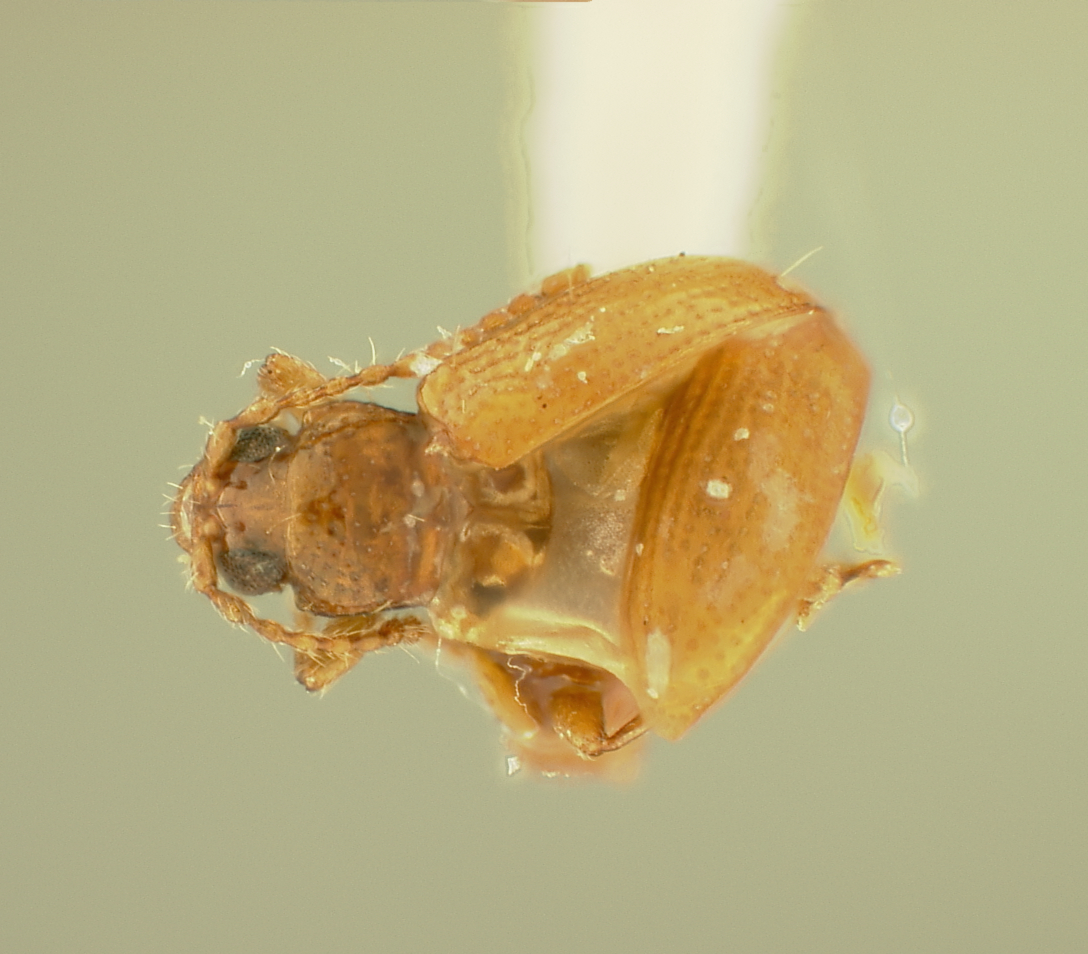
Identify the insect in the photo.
Orthaltica mindanaoensis
